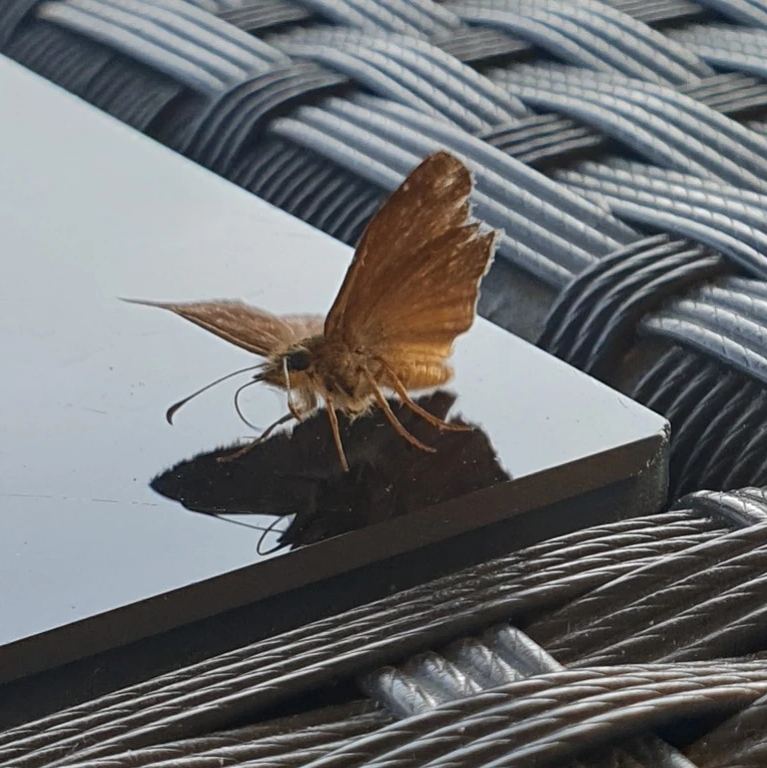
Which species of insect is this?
Erynnis tages
